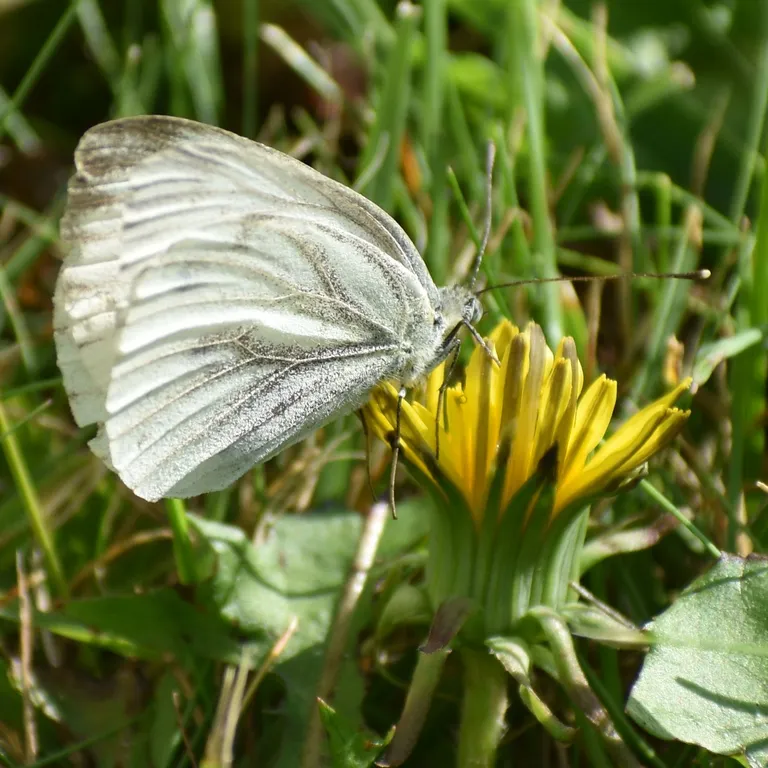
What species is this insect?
Pieris napi
